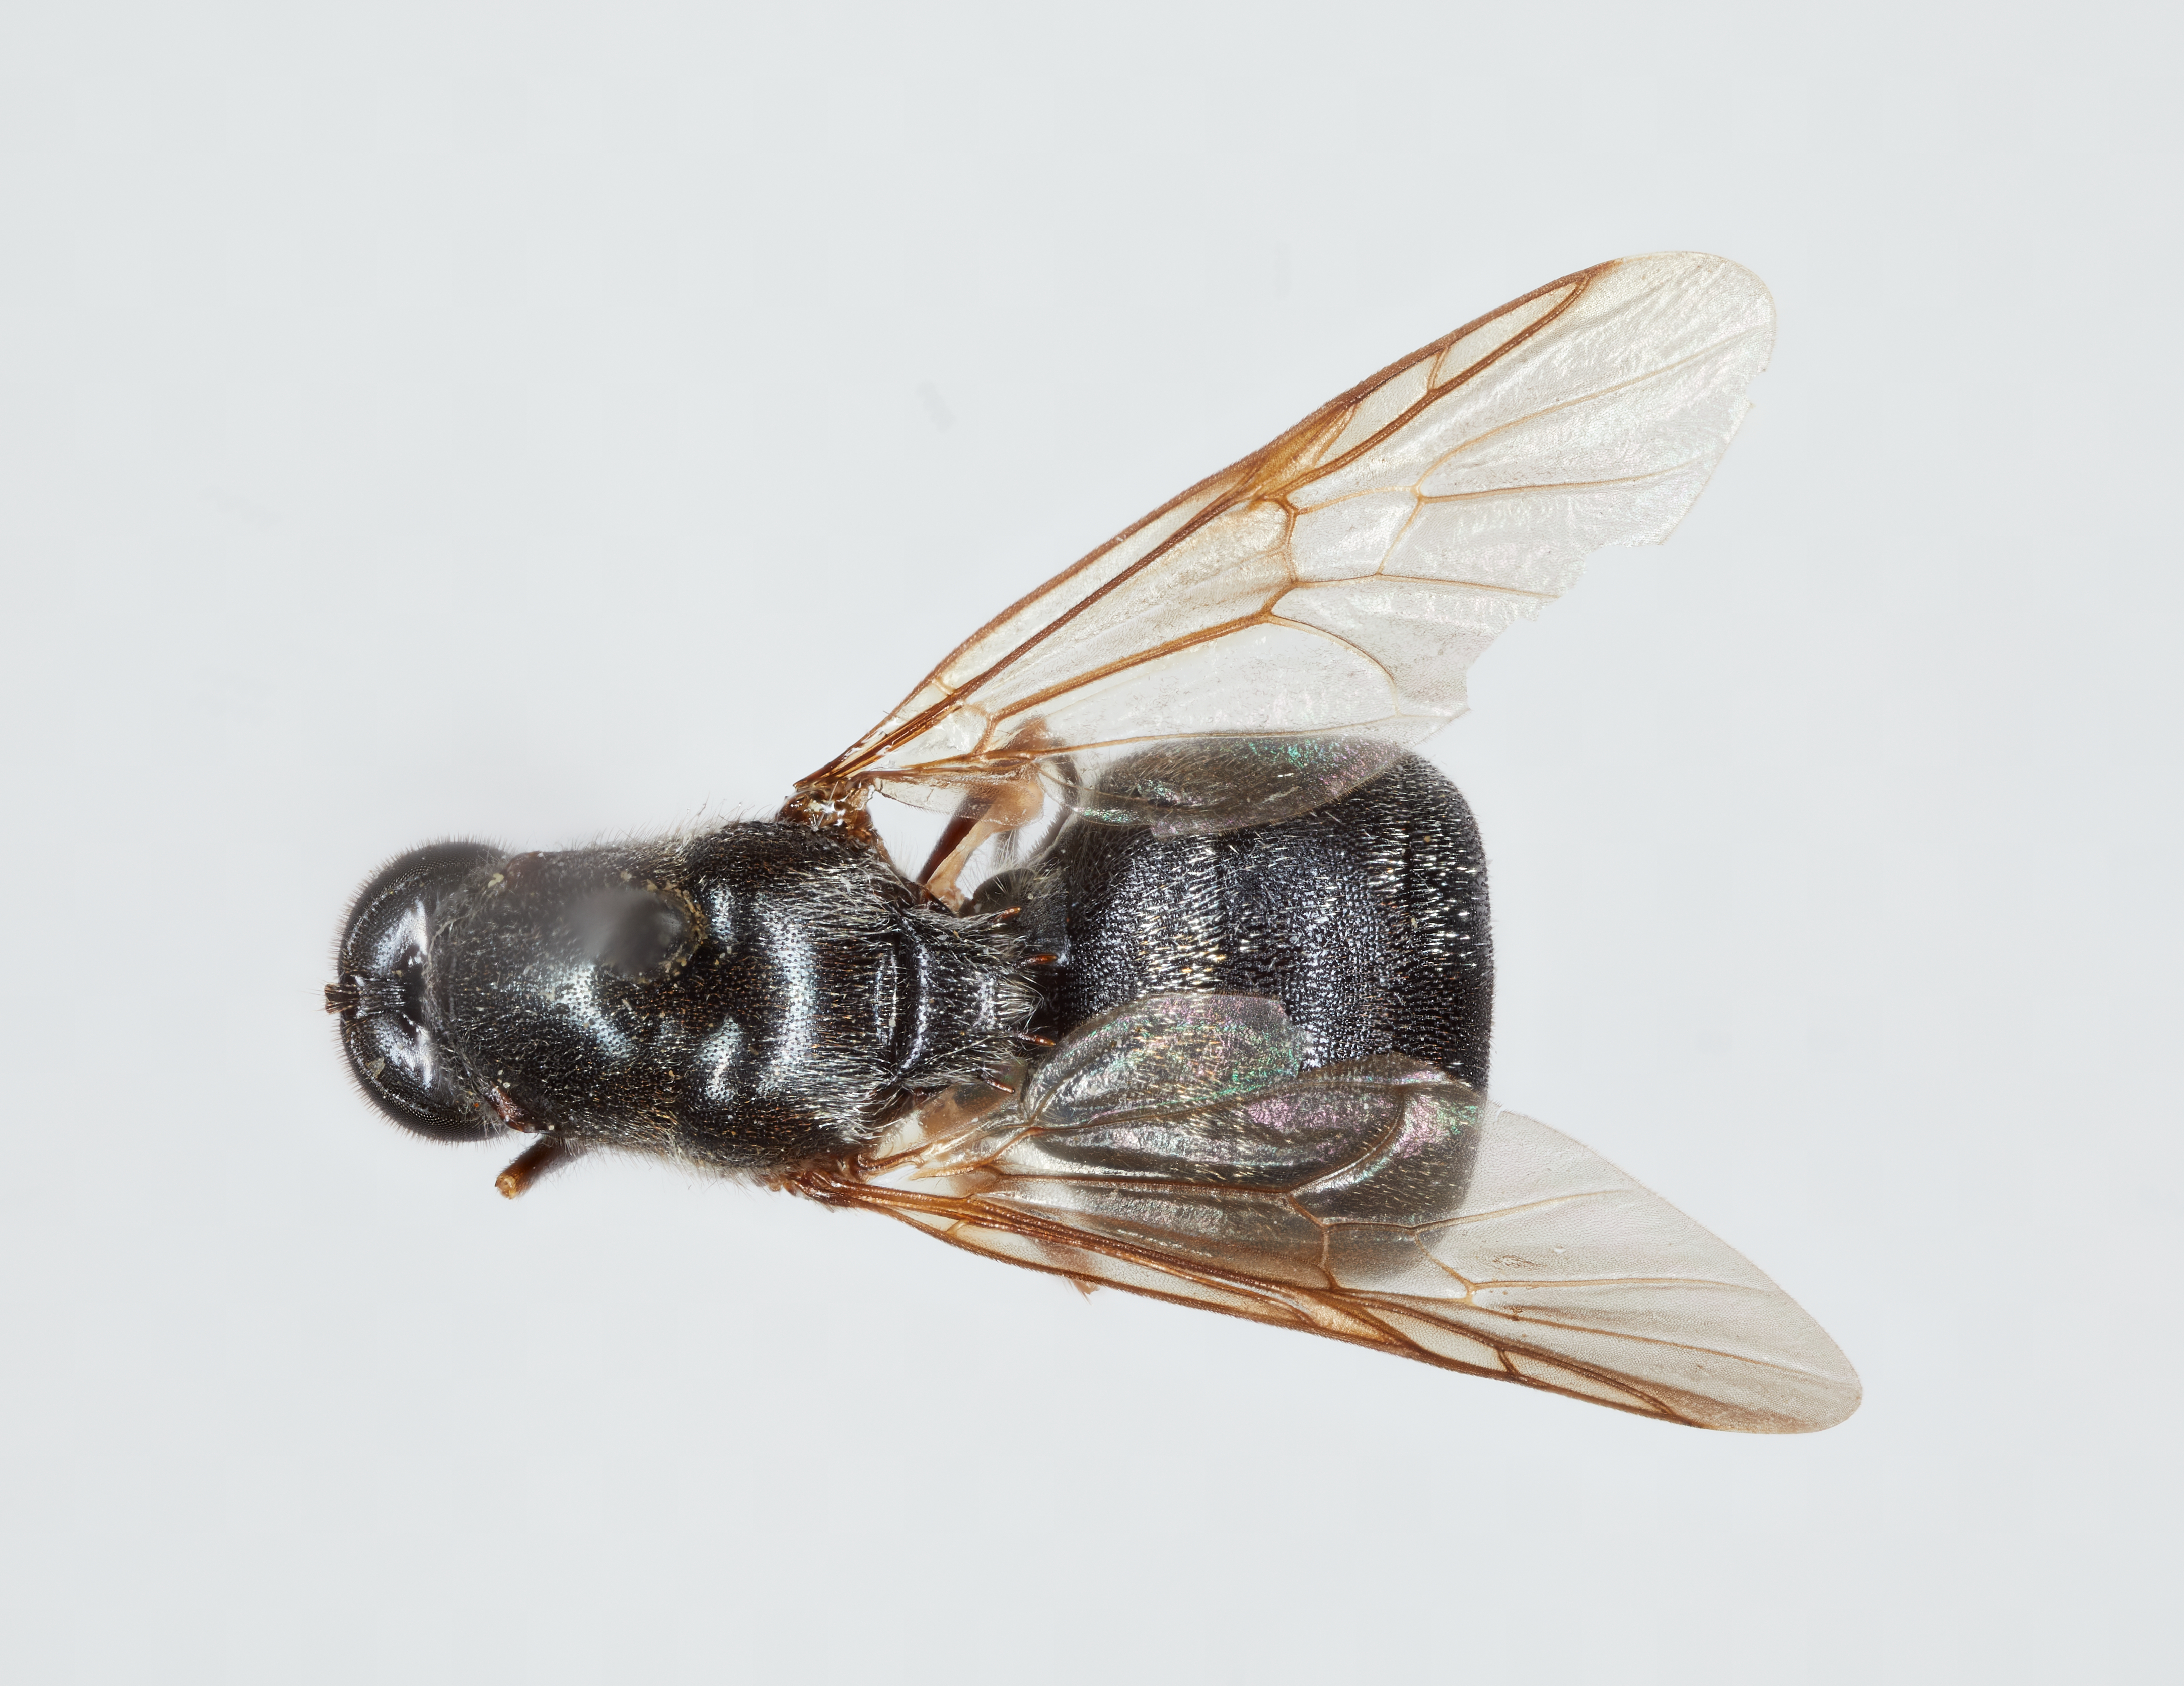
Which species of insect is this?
Artemita insularis
